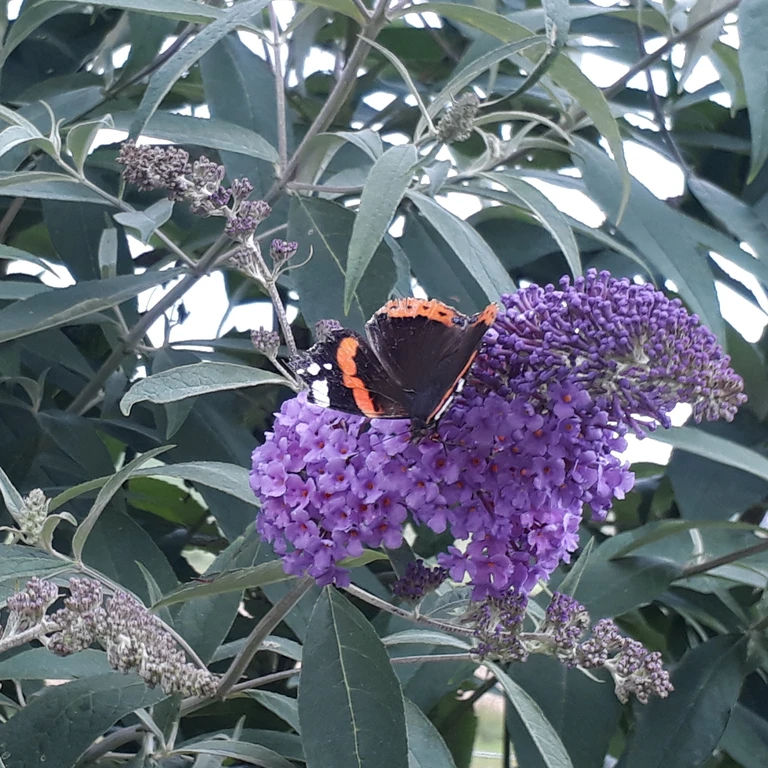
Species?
Vanessa atalanta
